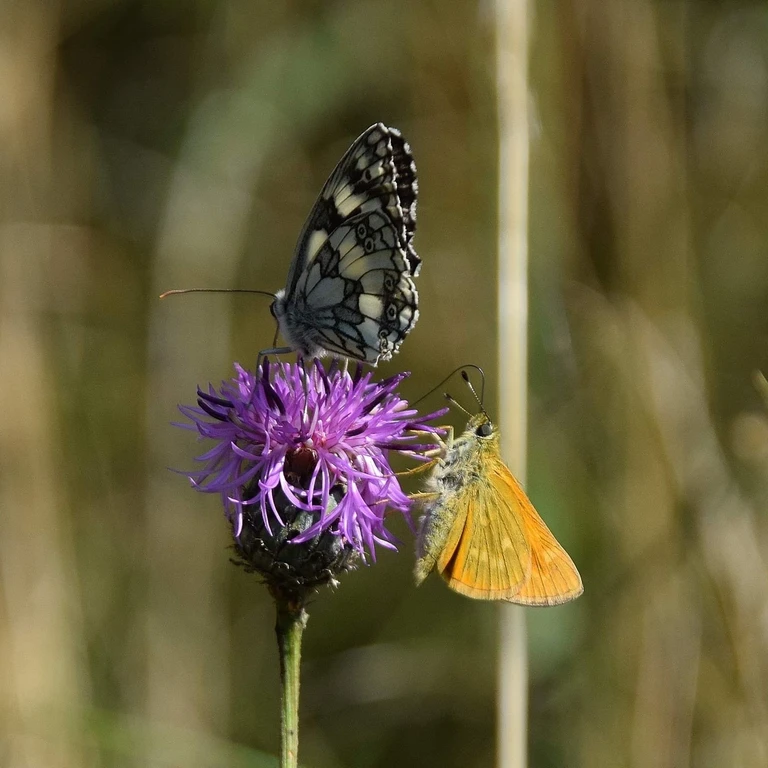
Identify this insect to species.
Ochlodes sylvanus (also Ochlodes venata)
